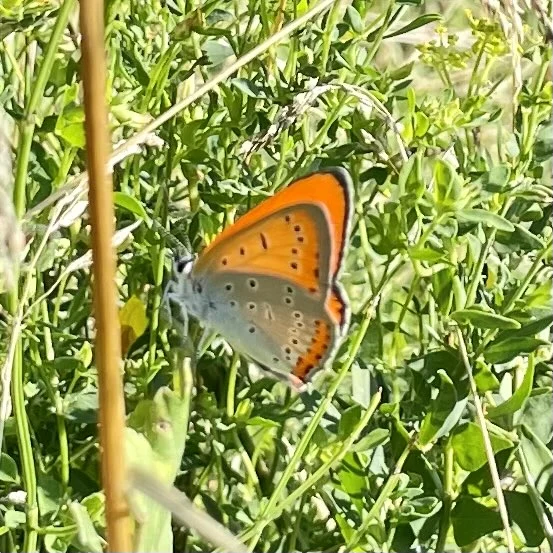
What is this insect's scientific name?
Lycaena dispar
